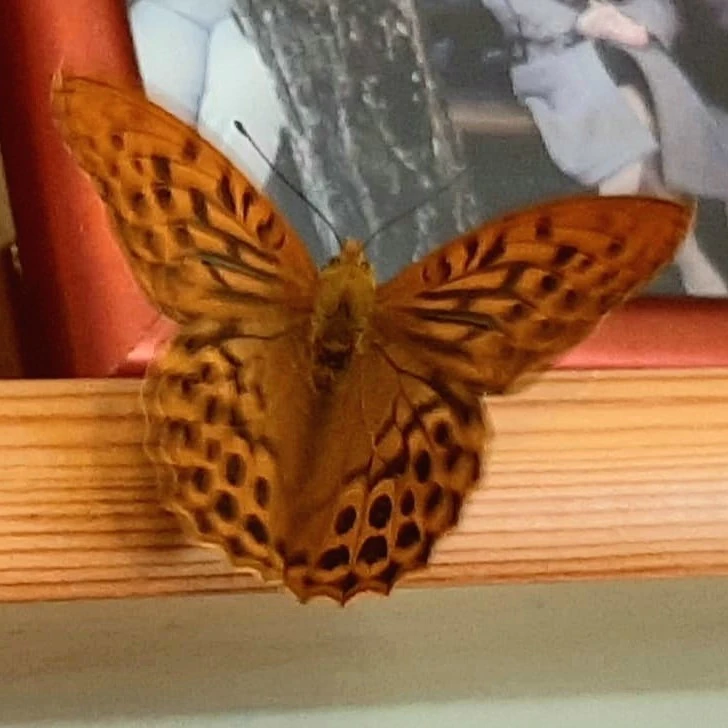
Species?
Argynnis paphia
